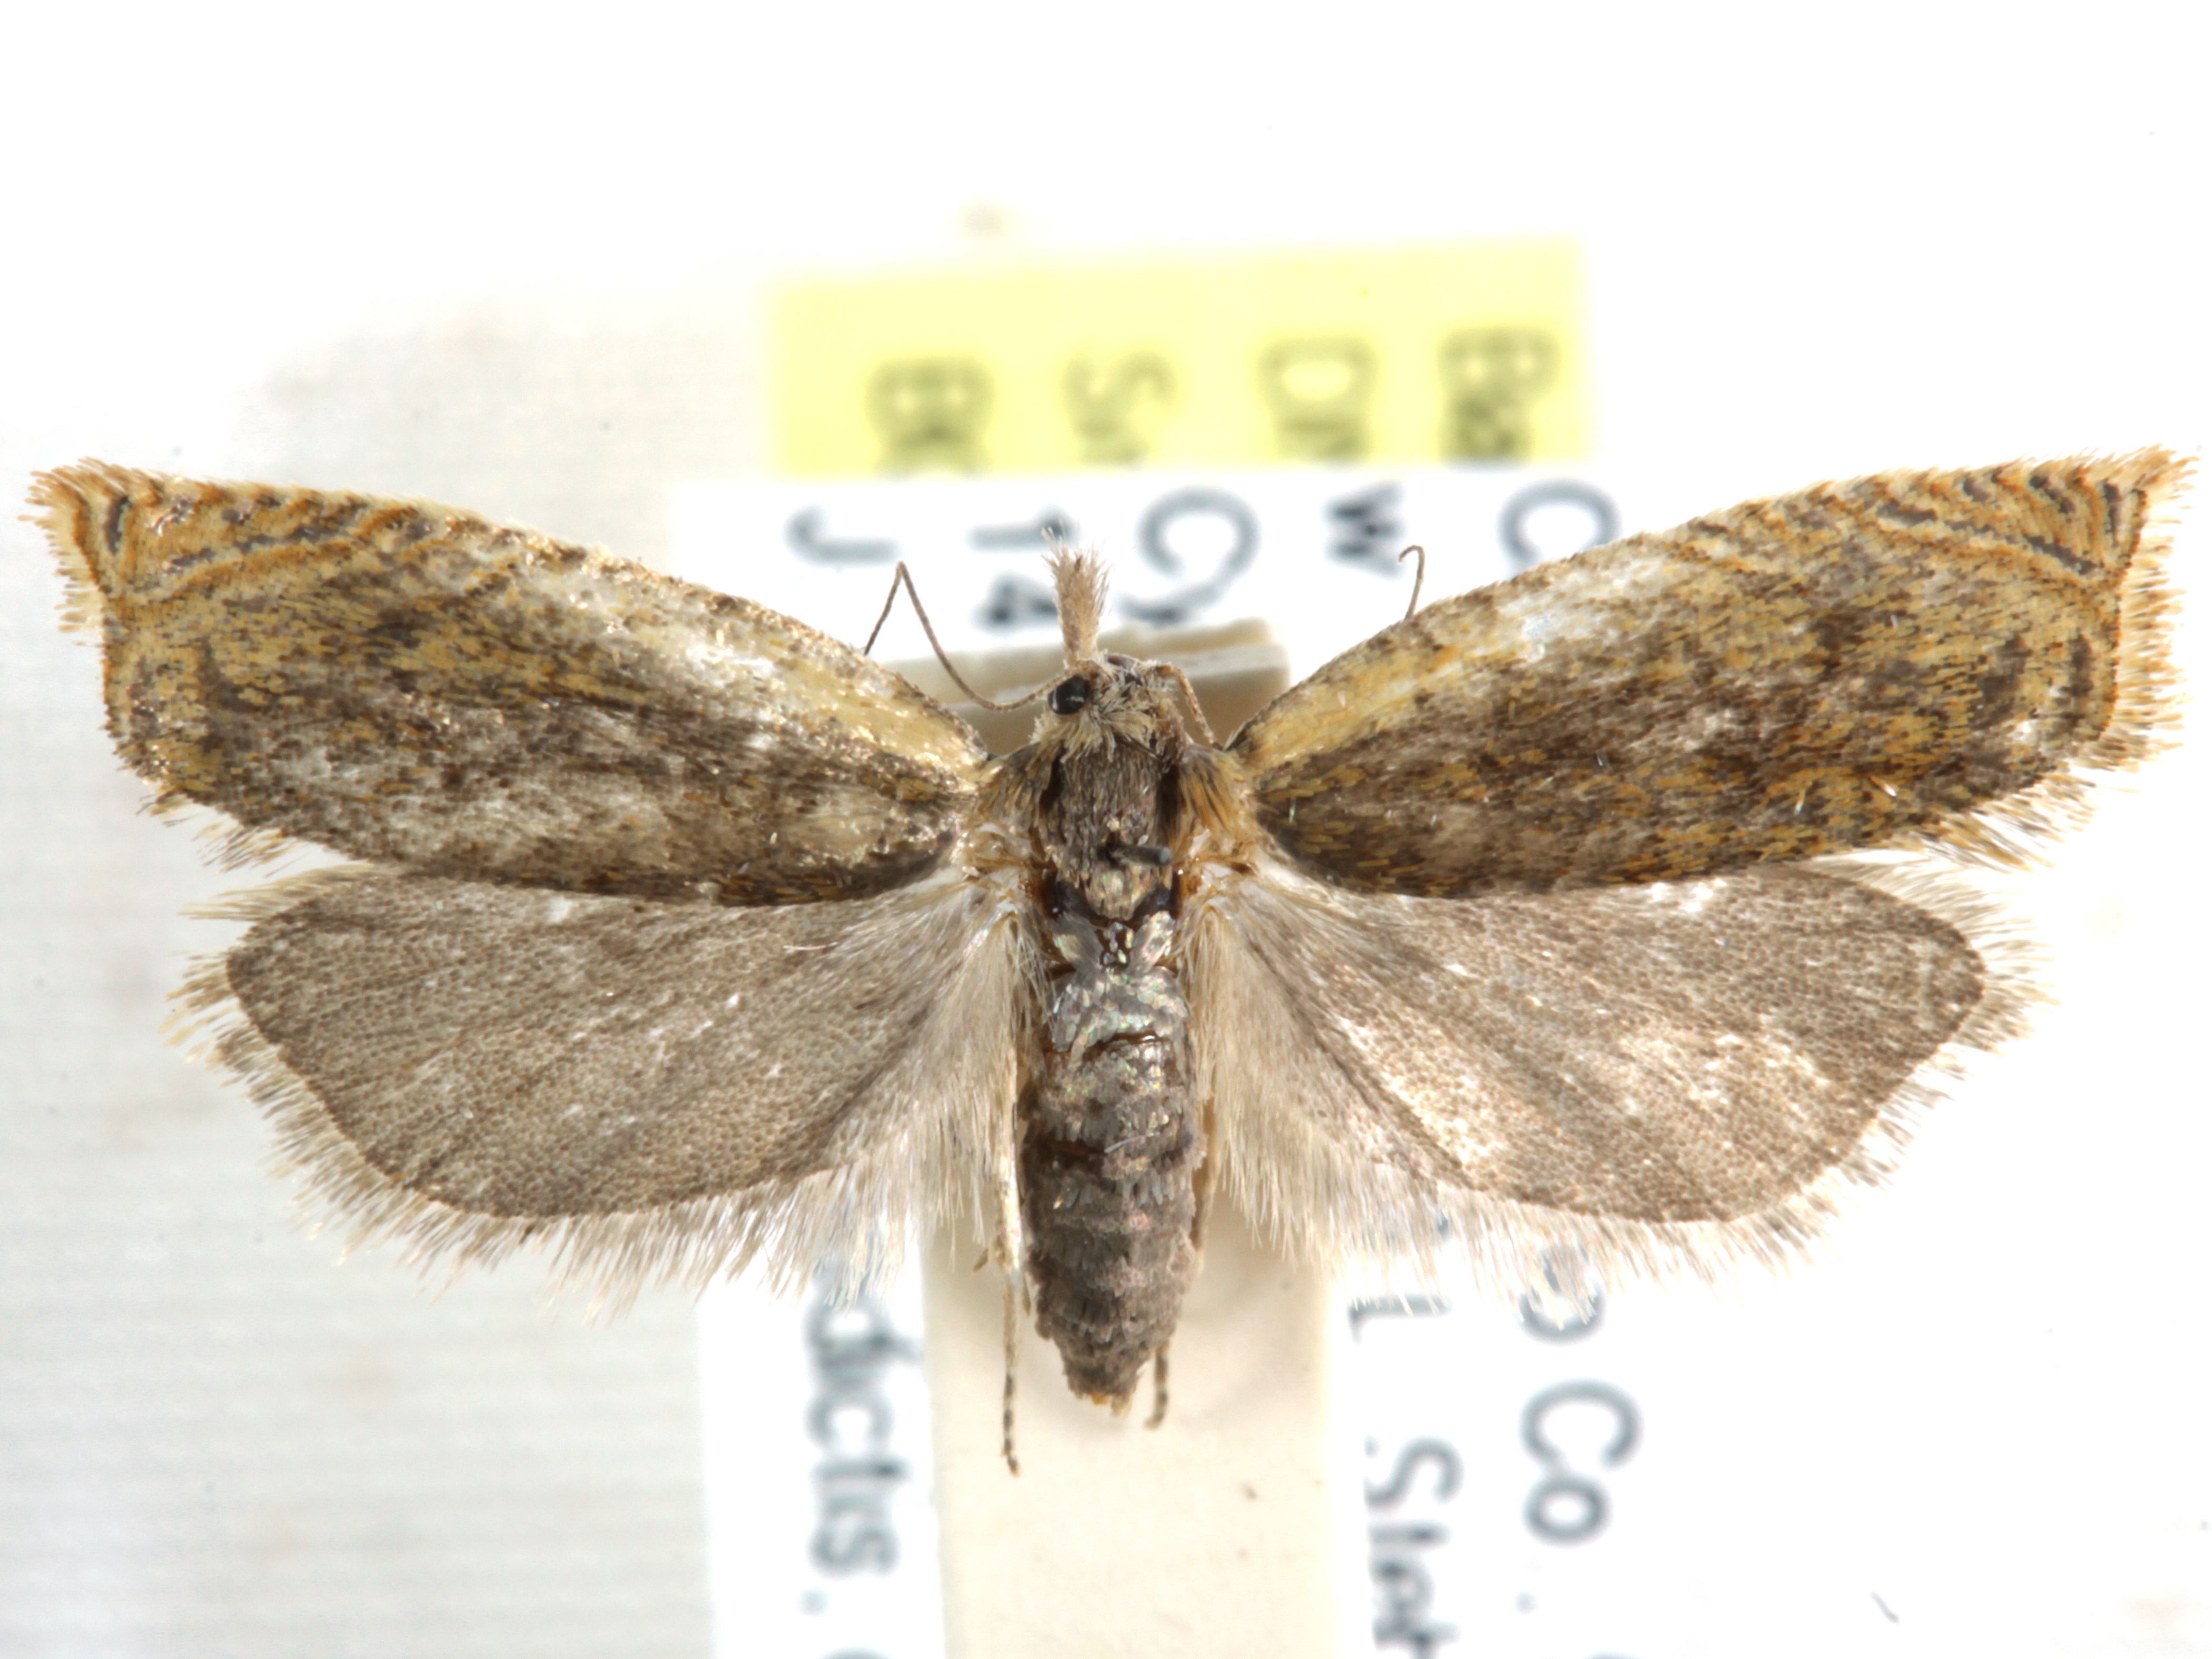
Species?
Hystrichophora leonana
